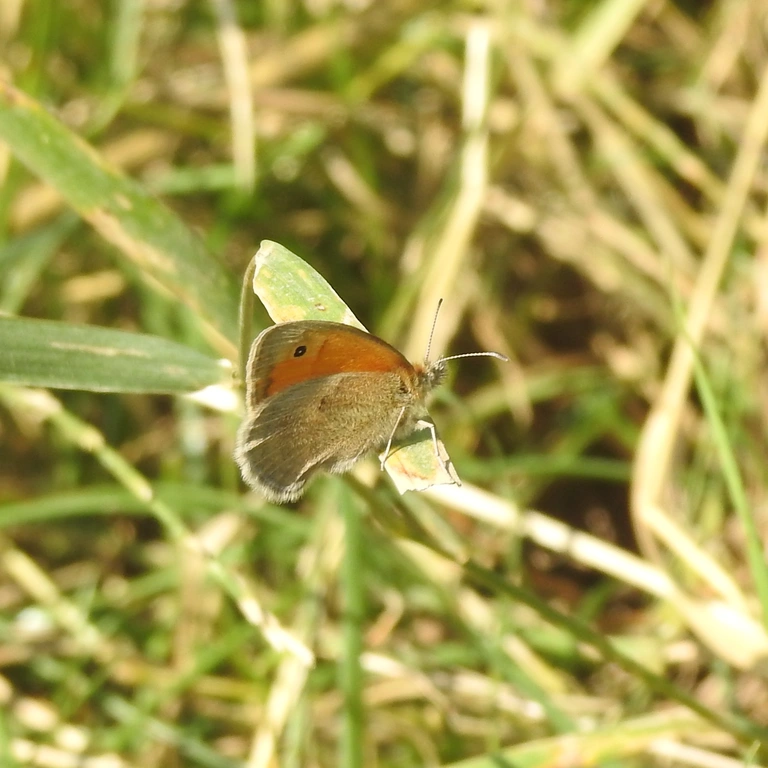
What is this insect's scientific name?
Coenonympha pamphilus
